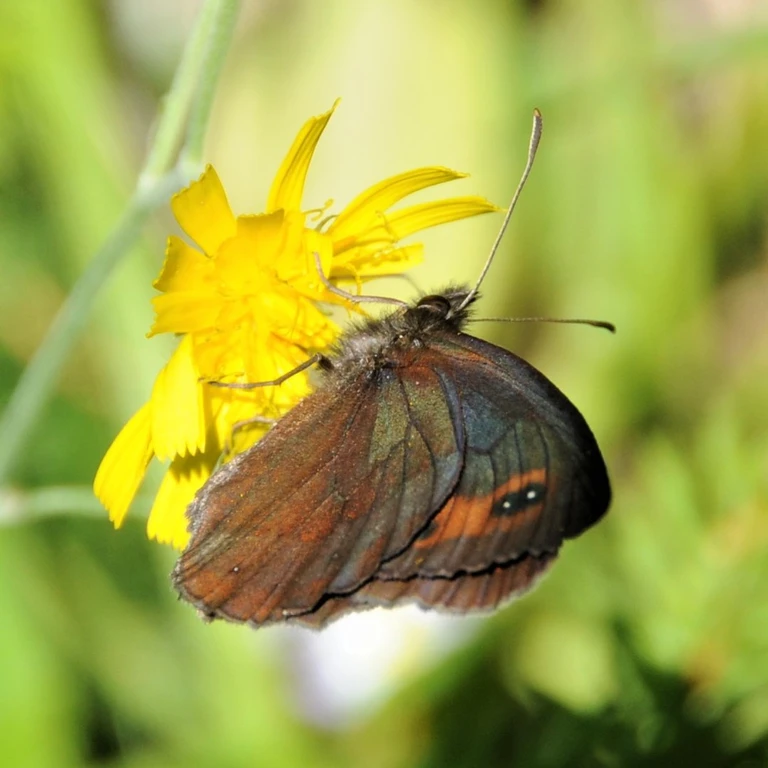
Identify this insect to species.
Erebia aethiops
